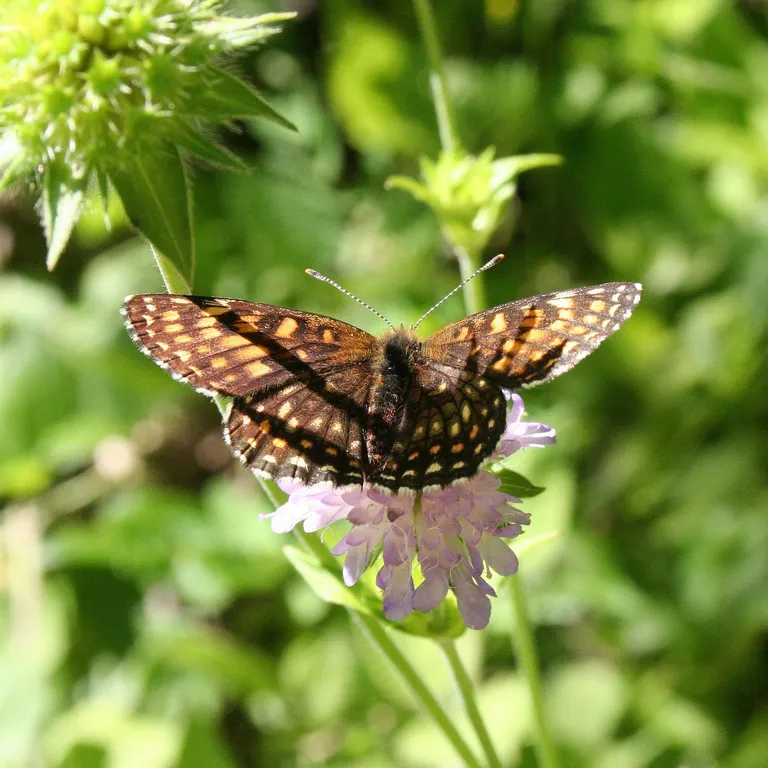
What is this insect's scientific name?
Melitaea diamina
